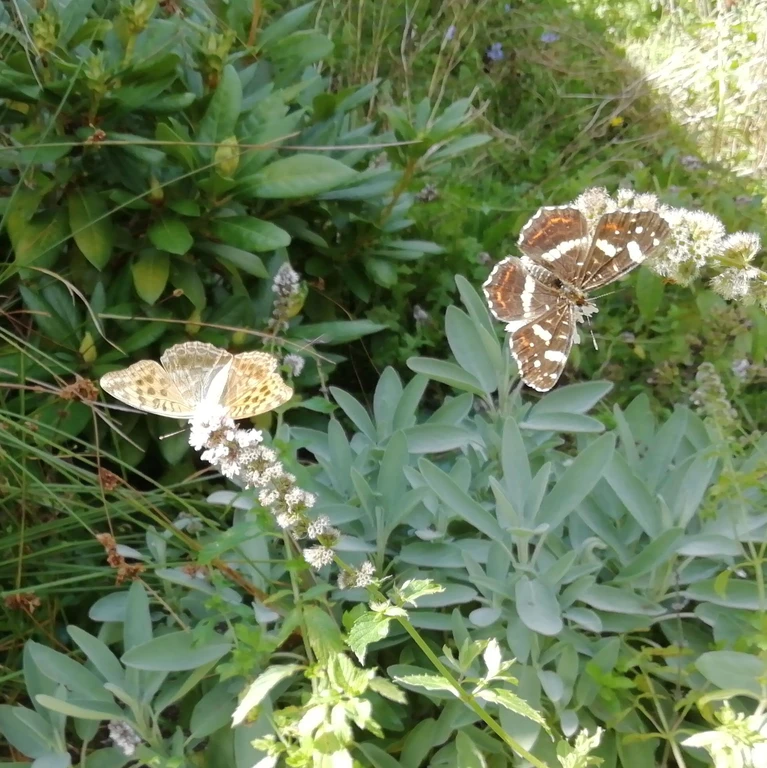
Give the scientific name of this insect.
Argynnis paphia
